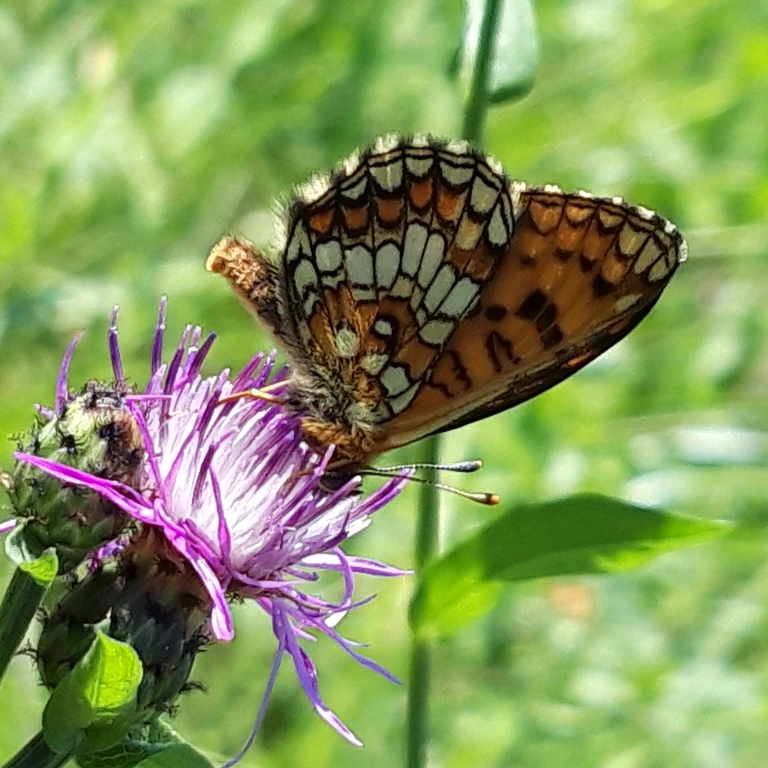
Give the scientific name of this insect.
Melitaea athalia
